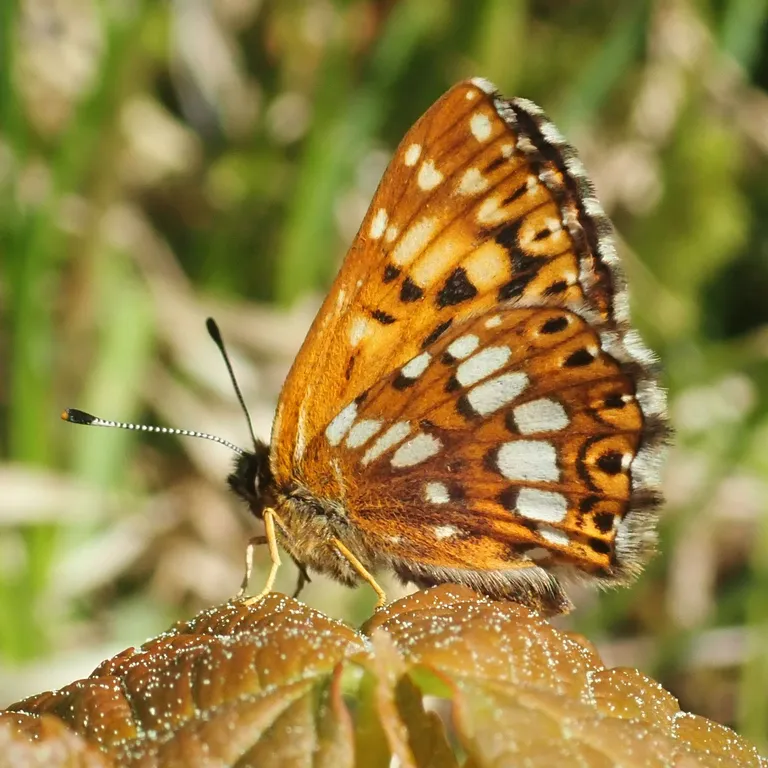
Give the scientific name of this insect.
Hamearis lucina
